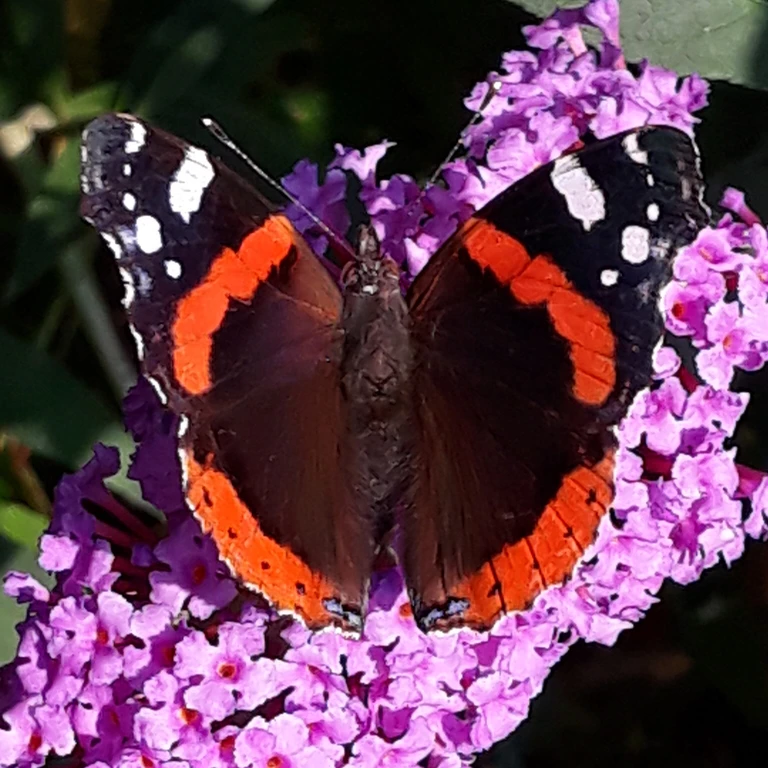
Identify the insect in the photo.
Vanessa atalanta
